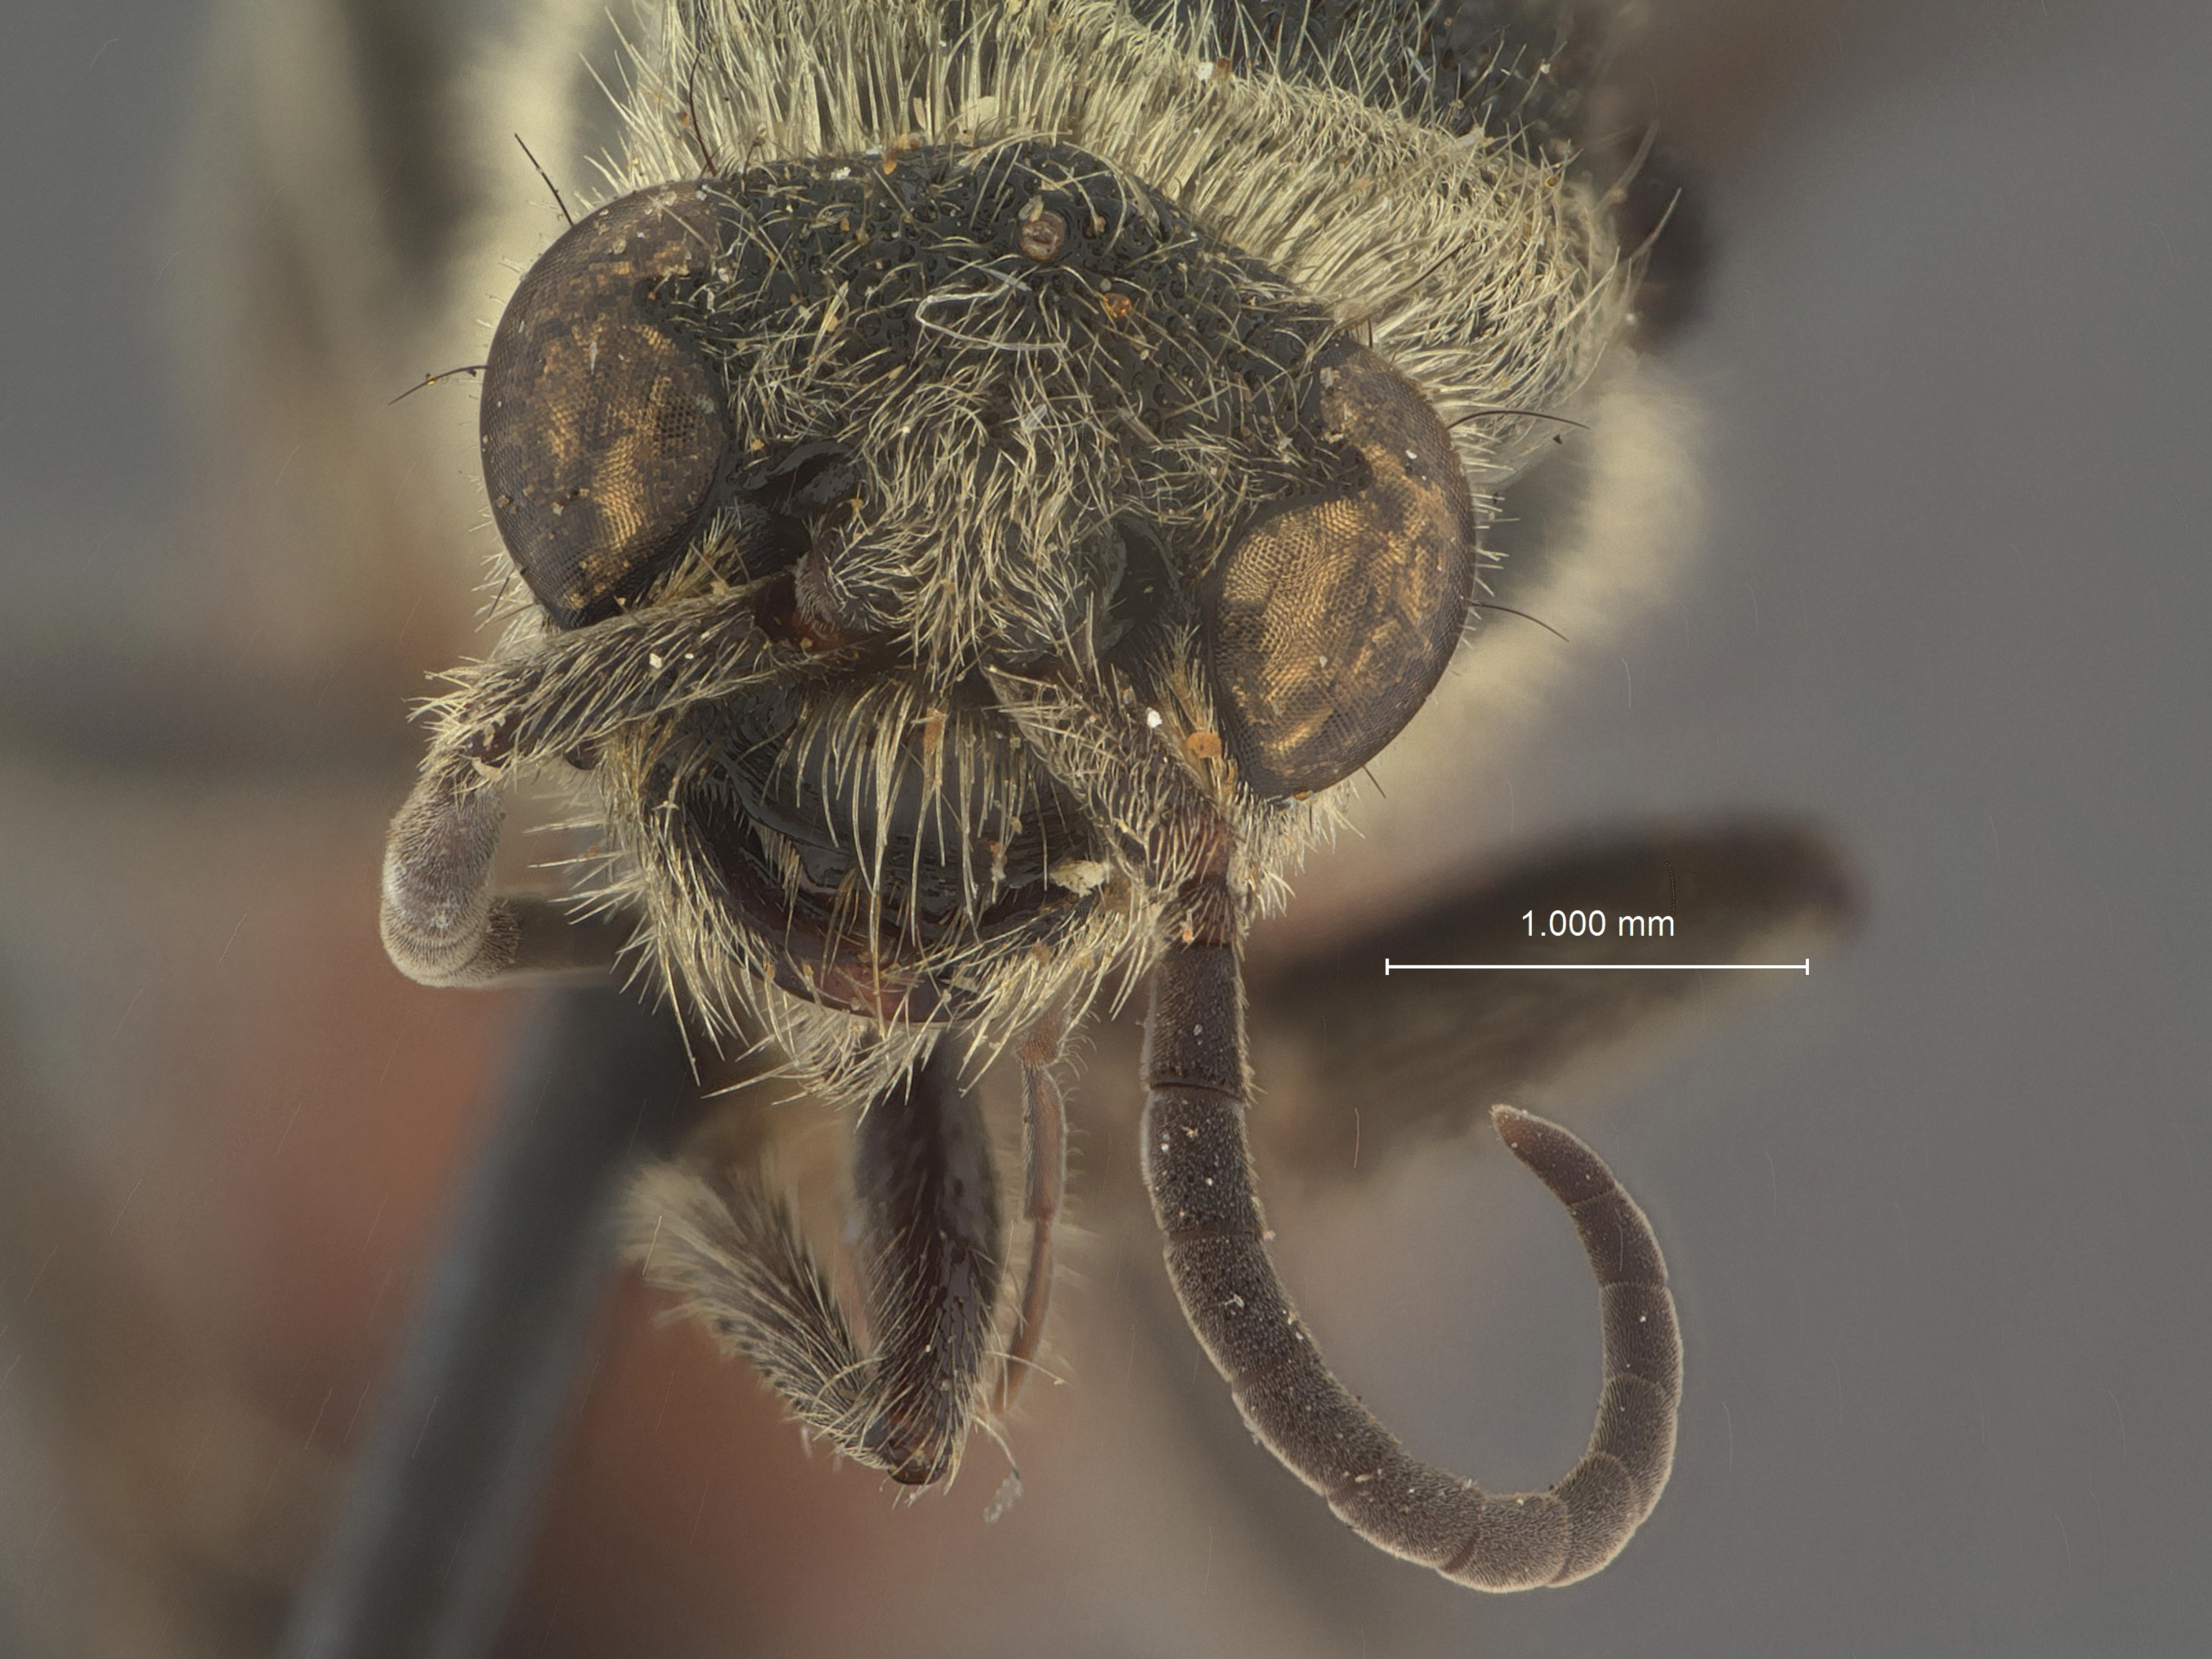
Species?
Timulla tegularia
